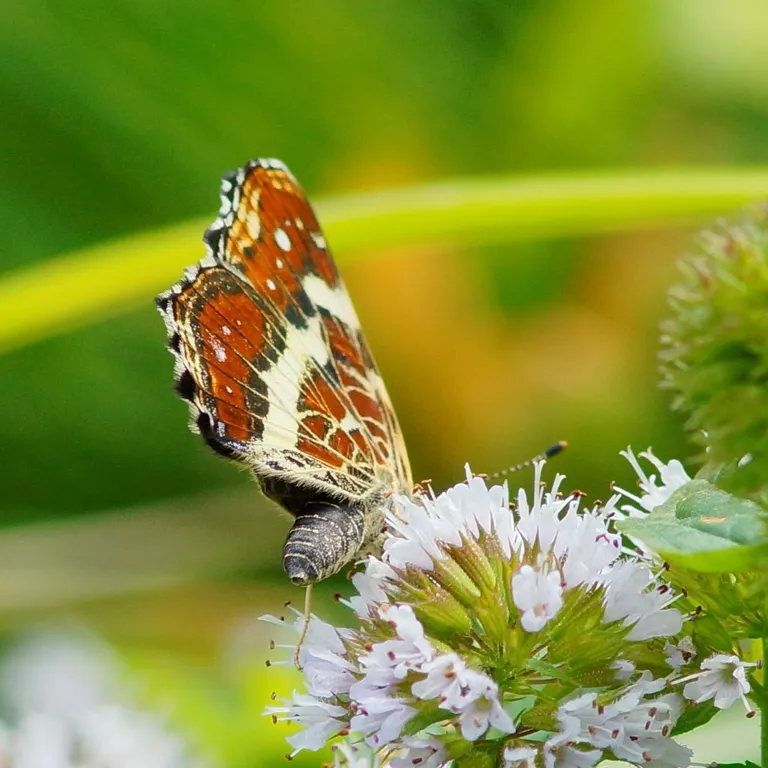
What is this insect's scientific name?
Araschnia levana
